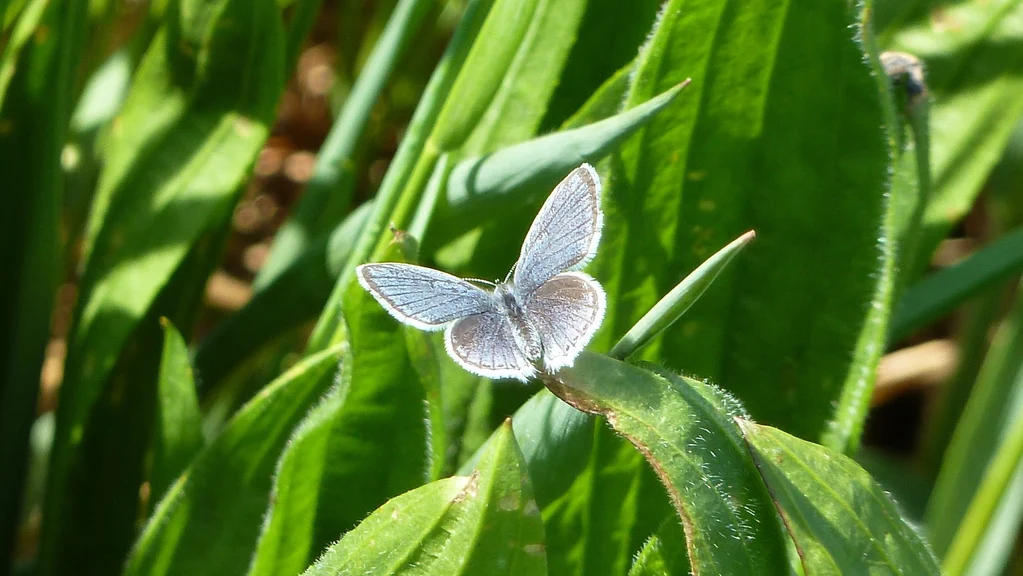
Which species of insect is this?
Cupido argiades (also Elkalyce argiades)
